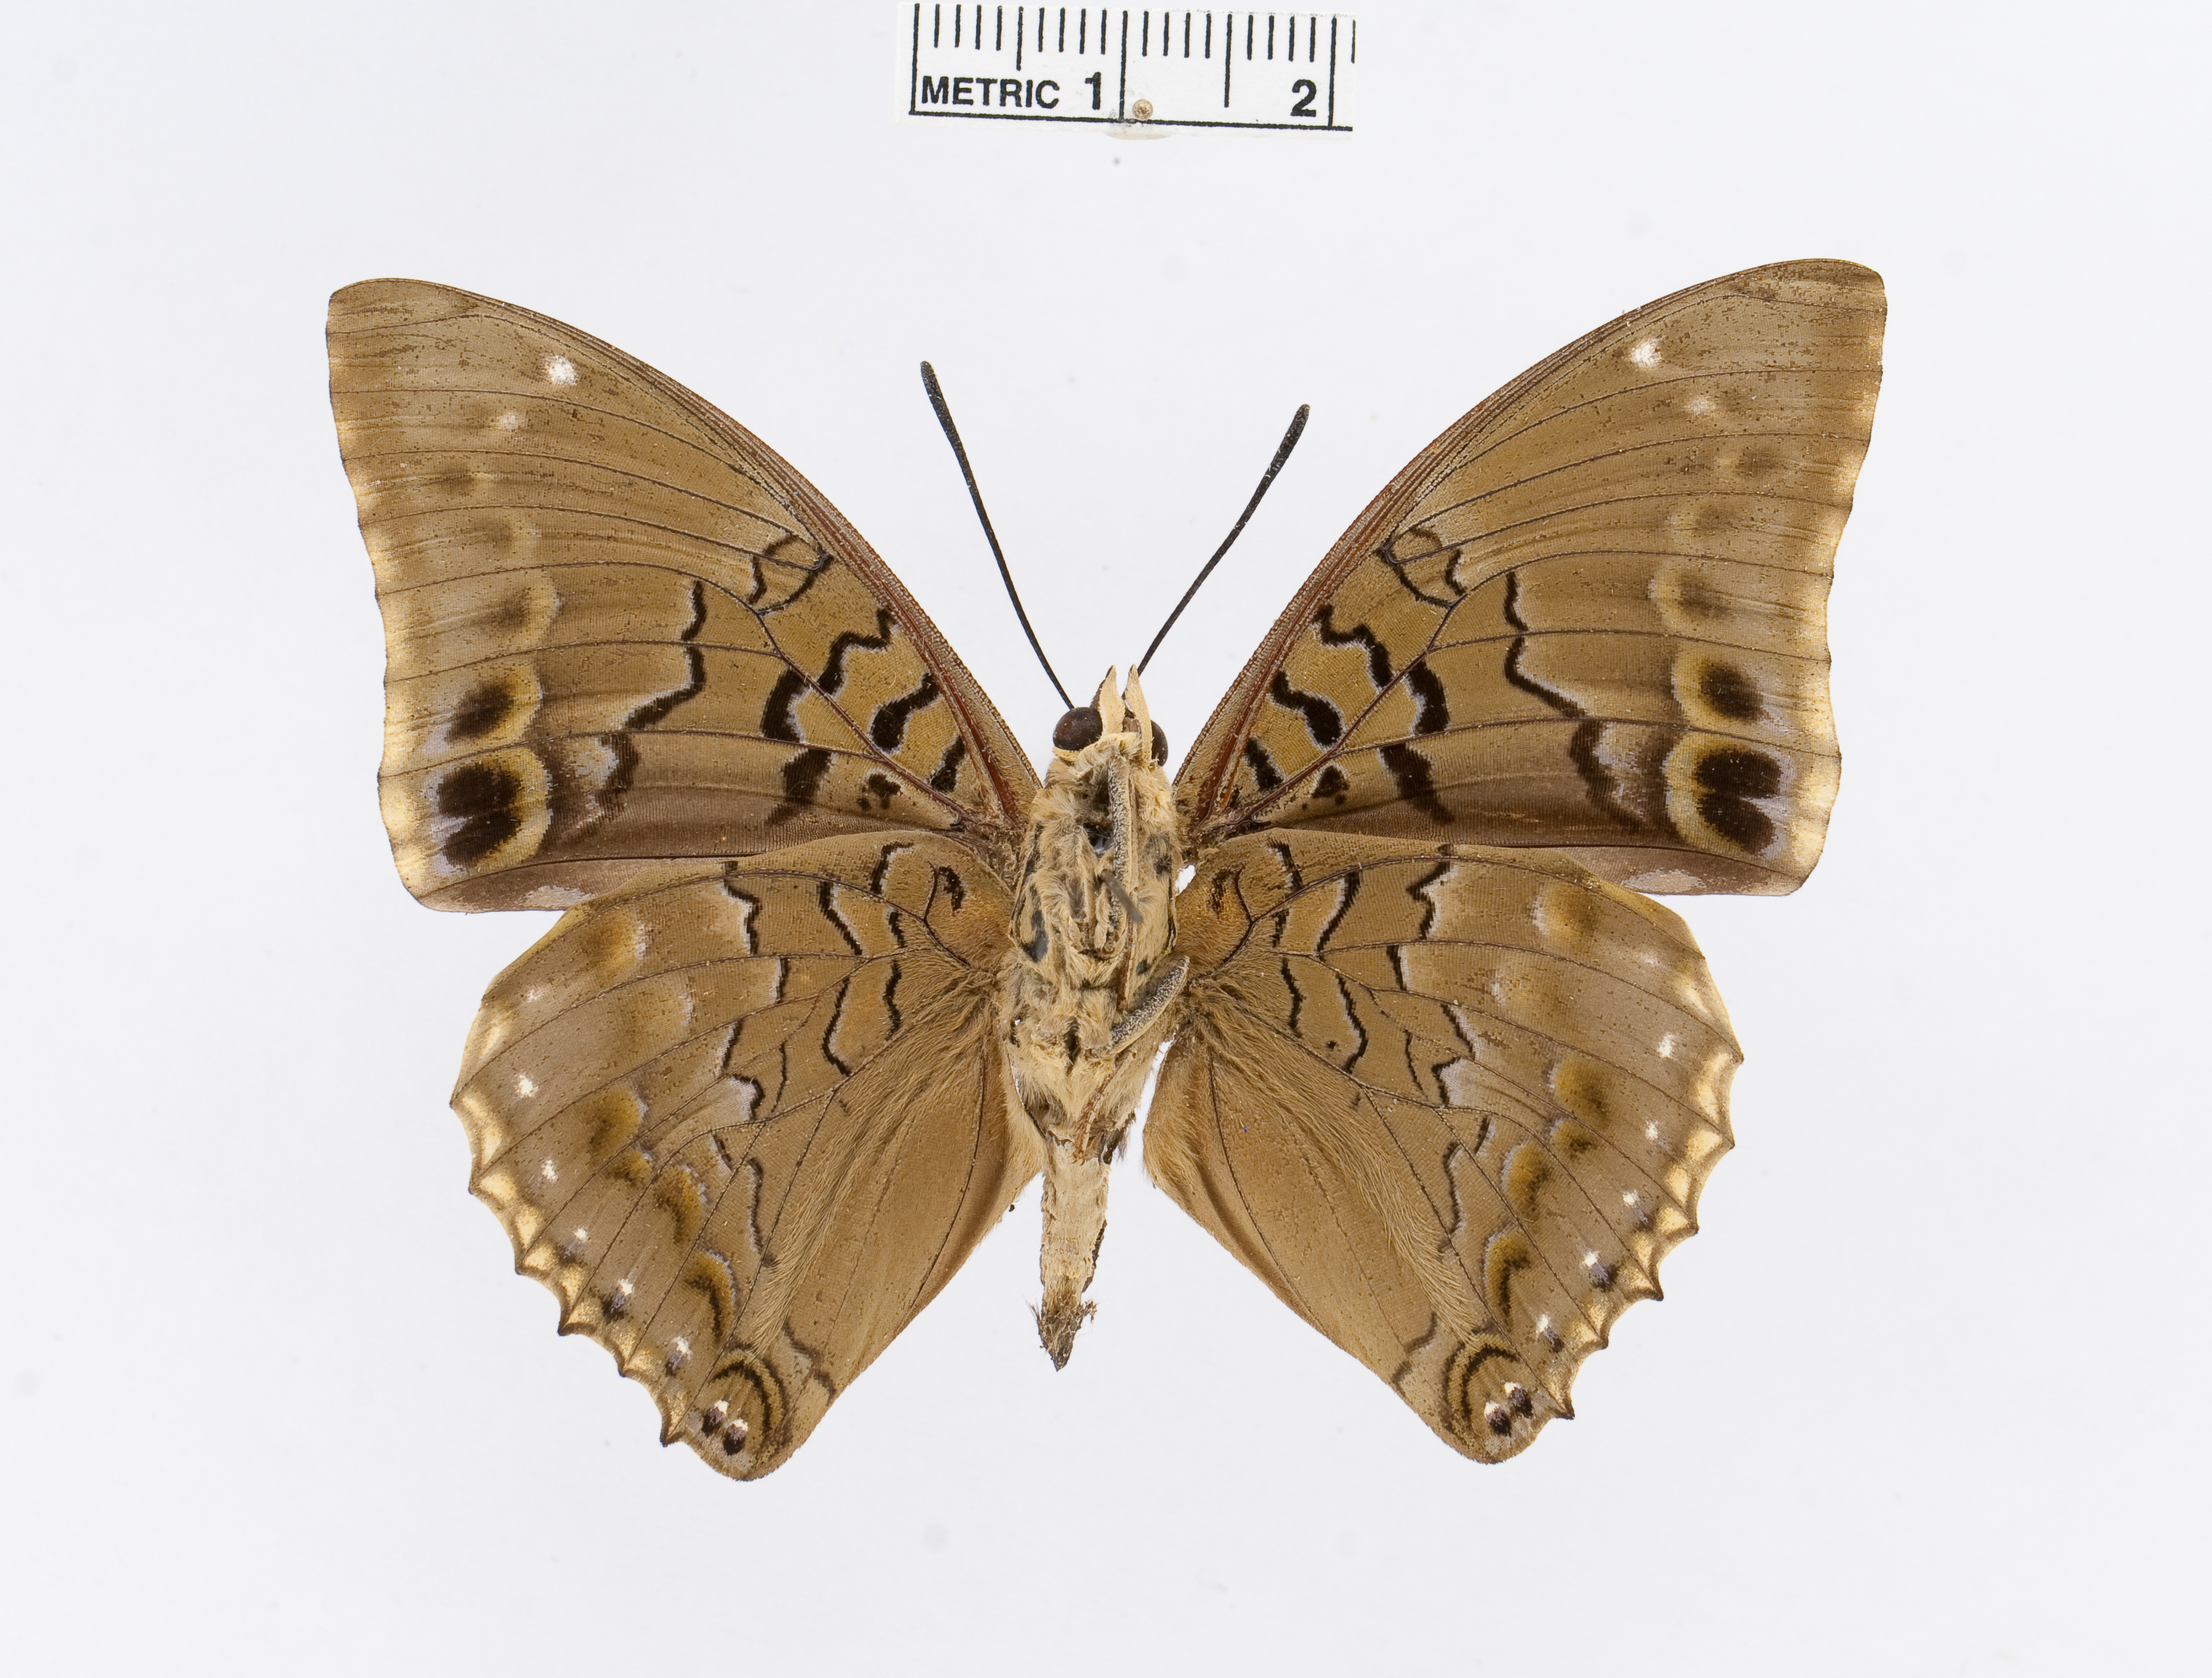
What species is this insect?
Charaxes bipunctatus
